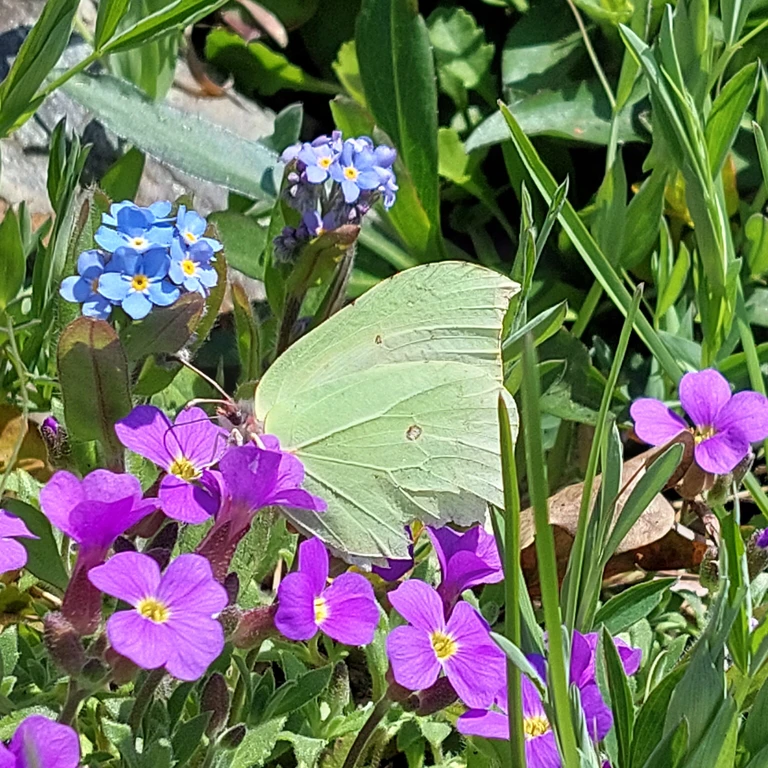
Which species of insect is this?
Gonepteryx rhamni
